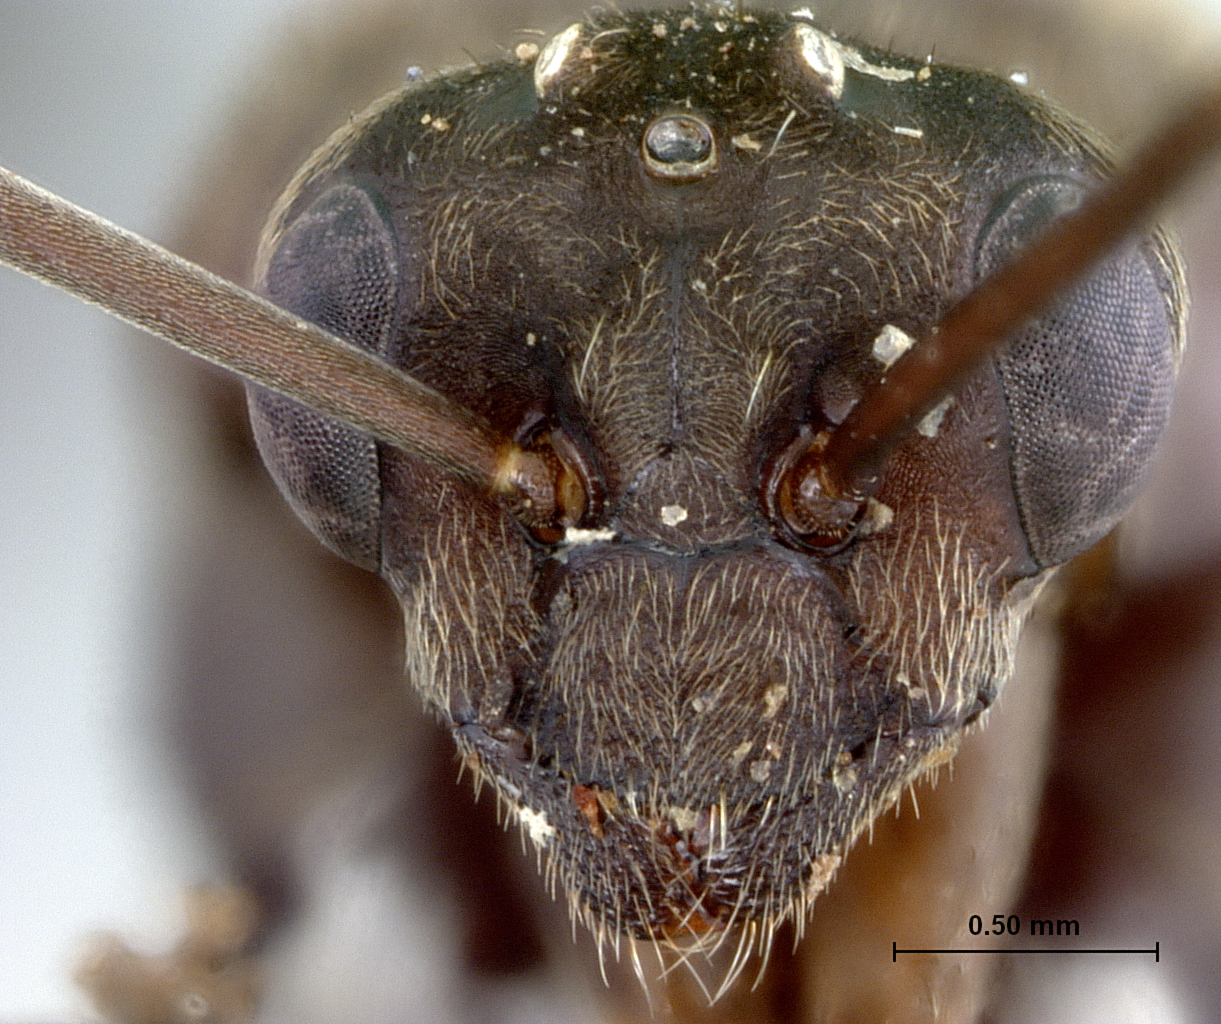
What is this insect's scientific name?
Formica subcyanea
